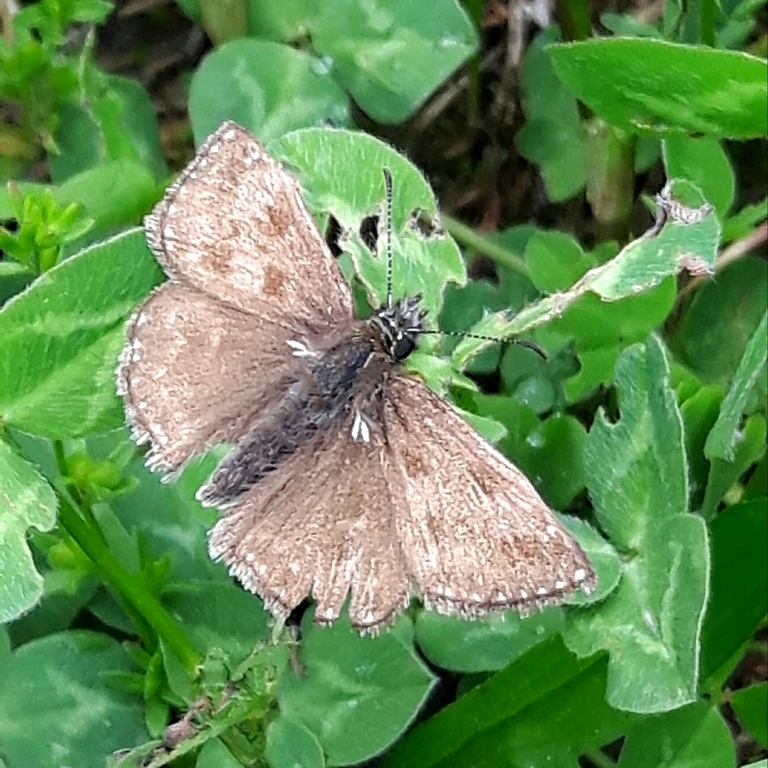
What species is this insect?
Erynnis tages
